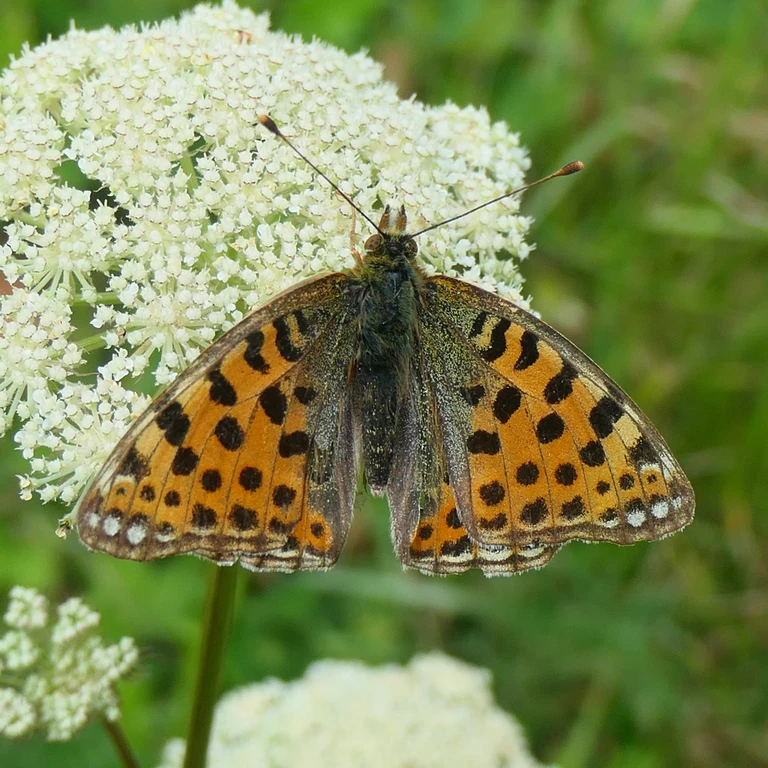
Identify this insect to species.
Issoria lathonia
